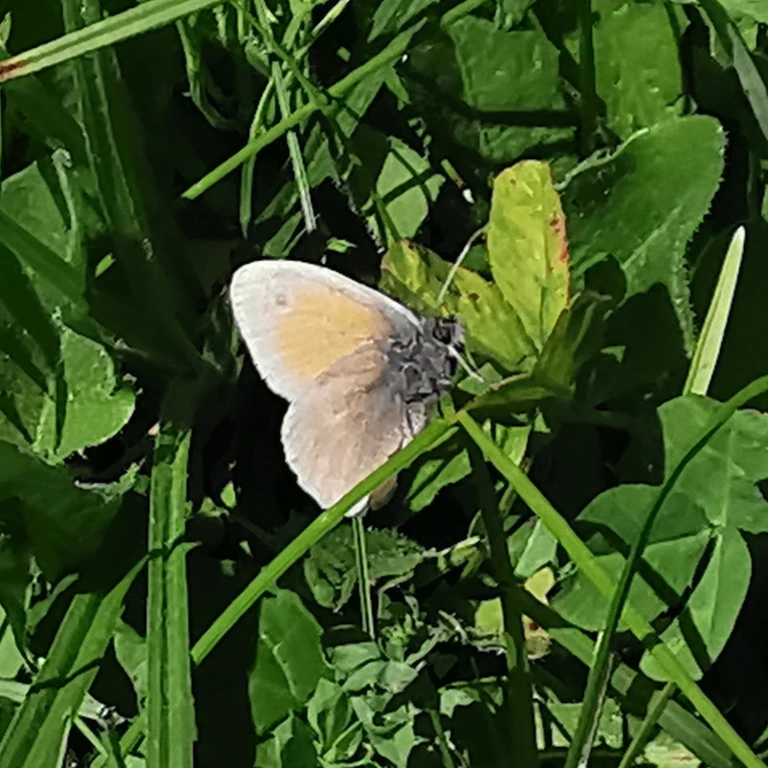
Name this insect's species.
Coenonympha pamphilus
